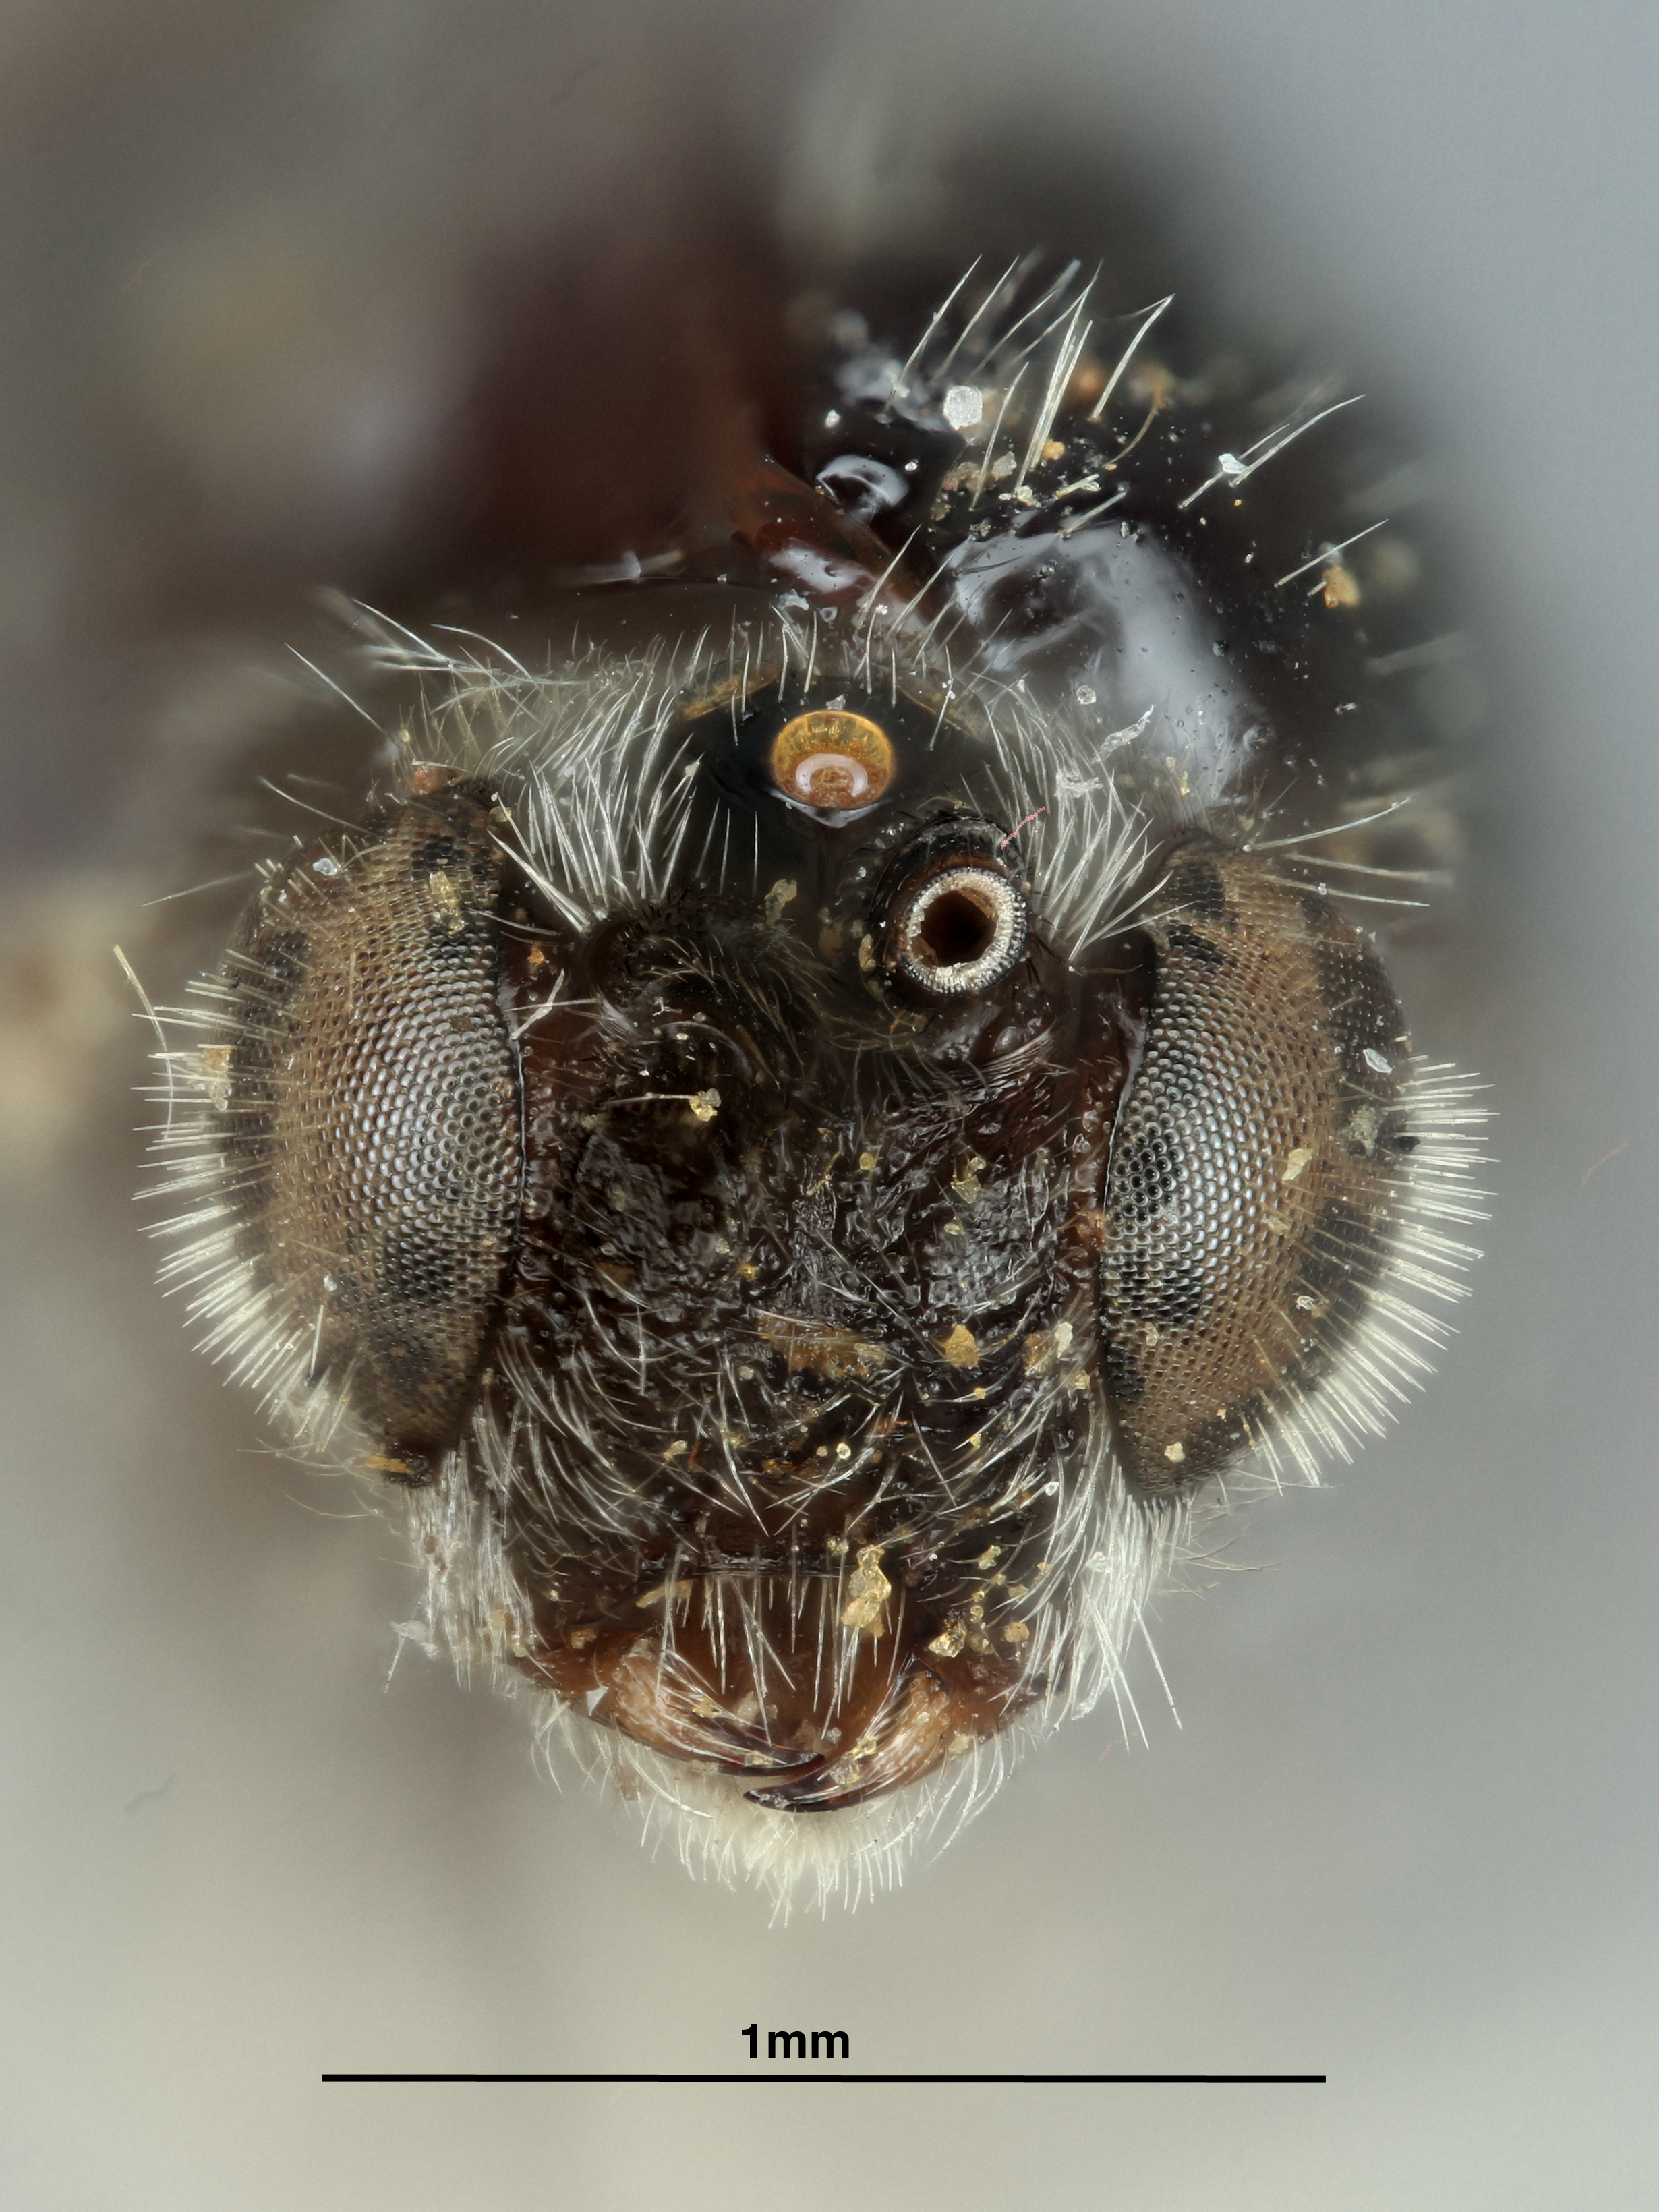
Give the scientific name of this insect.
Chelonogastra koebelei
